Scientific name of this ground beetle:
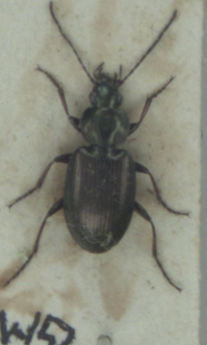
Agonum muelleri
